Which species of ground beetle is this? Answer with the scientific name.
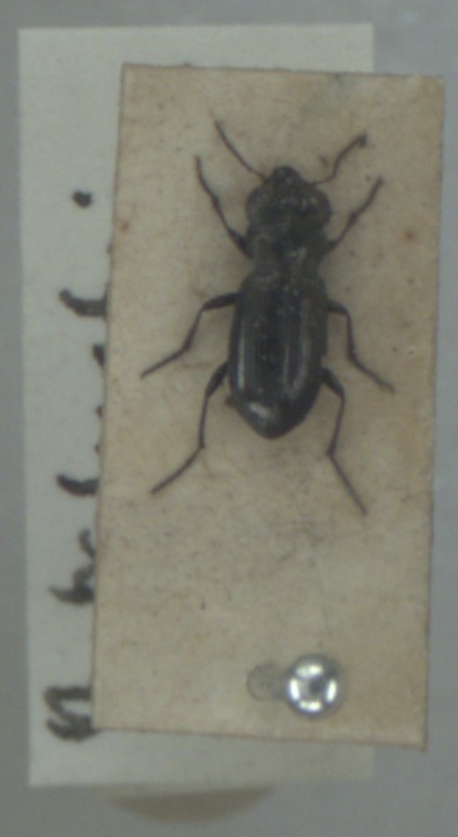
Notiophilus palustris
